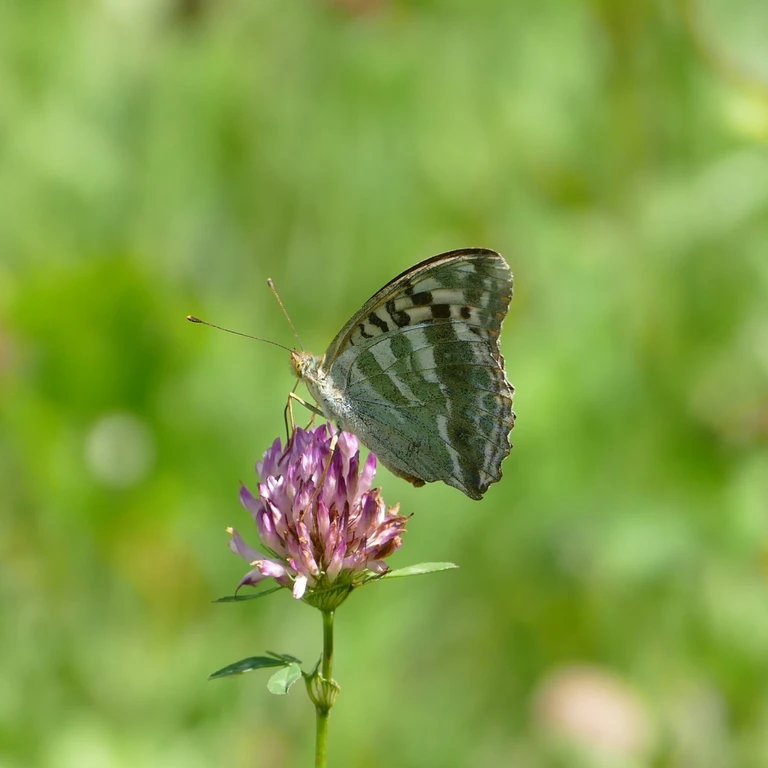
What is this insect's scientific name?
Argynnis paphia
